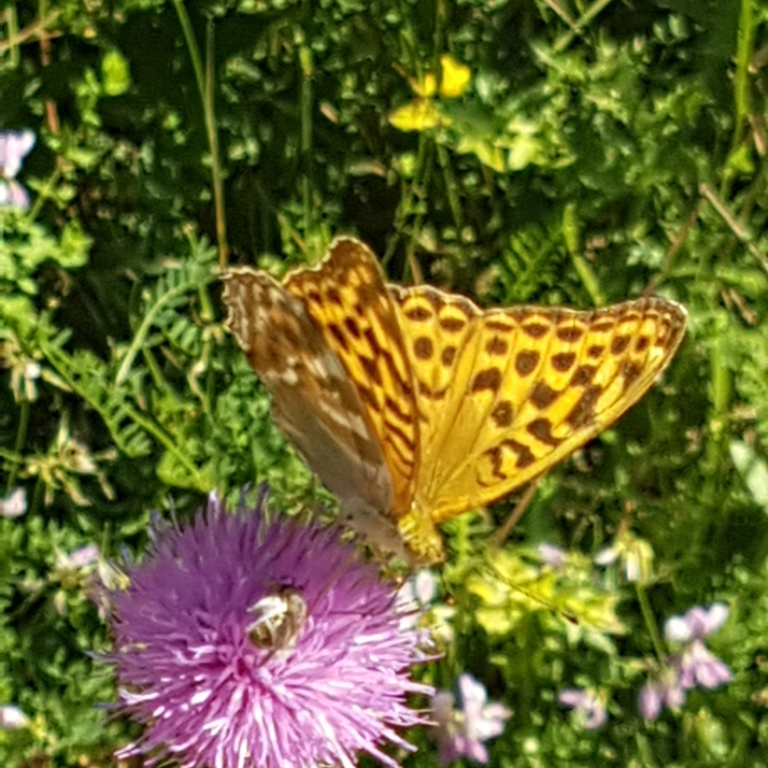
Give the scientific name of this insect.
Argynnis paphia
